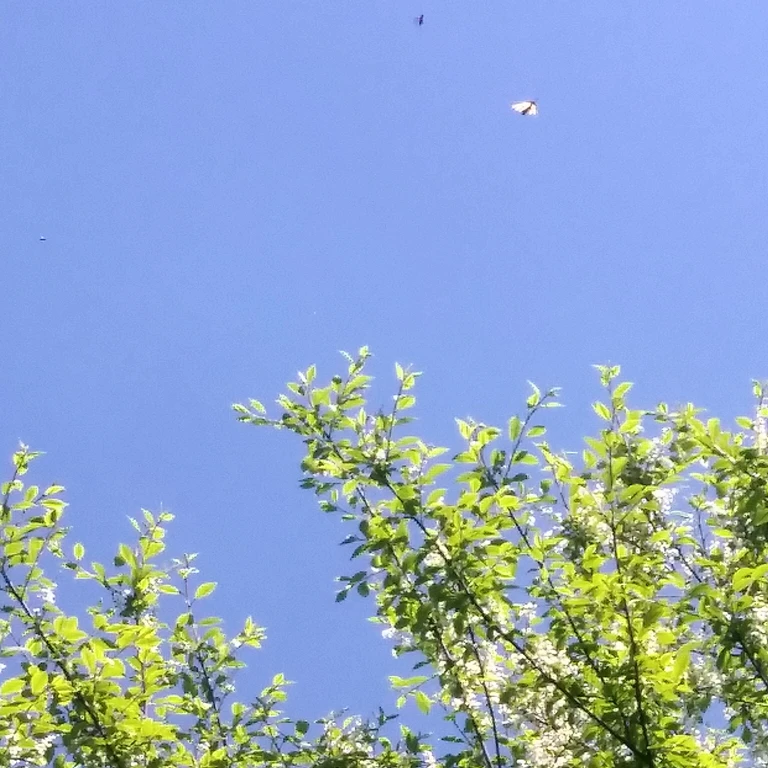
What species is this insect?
Iphiclides podalirius
